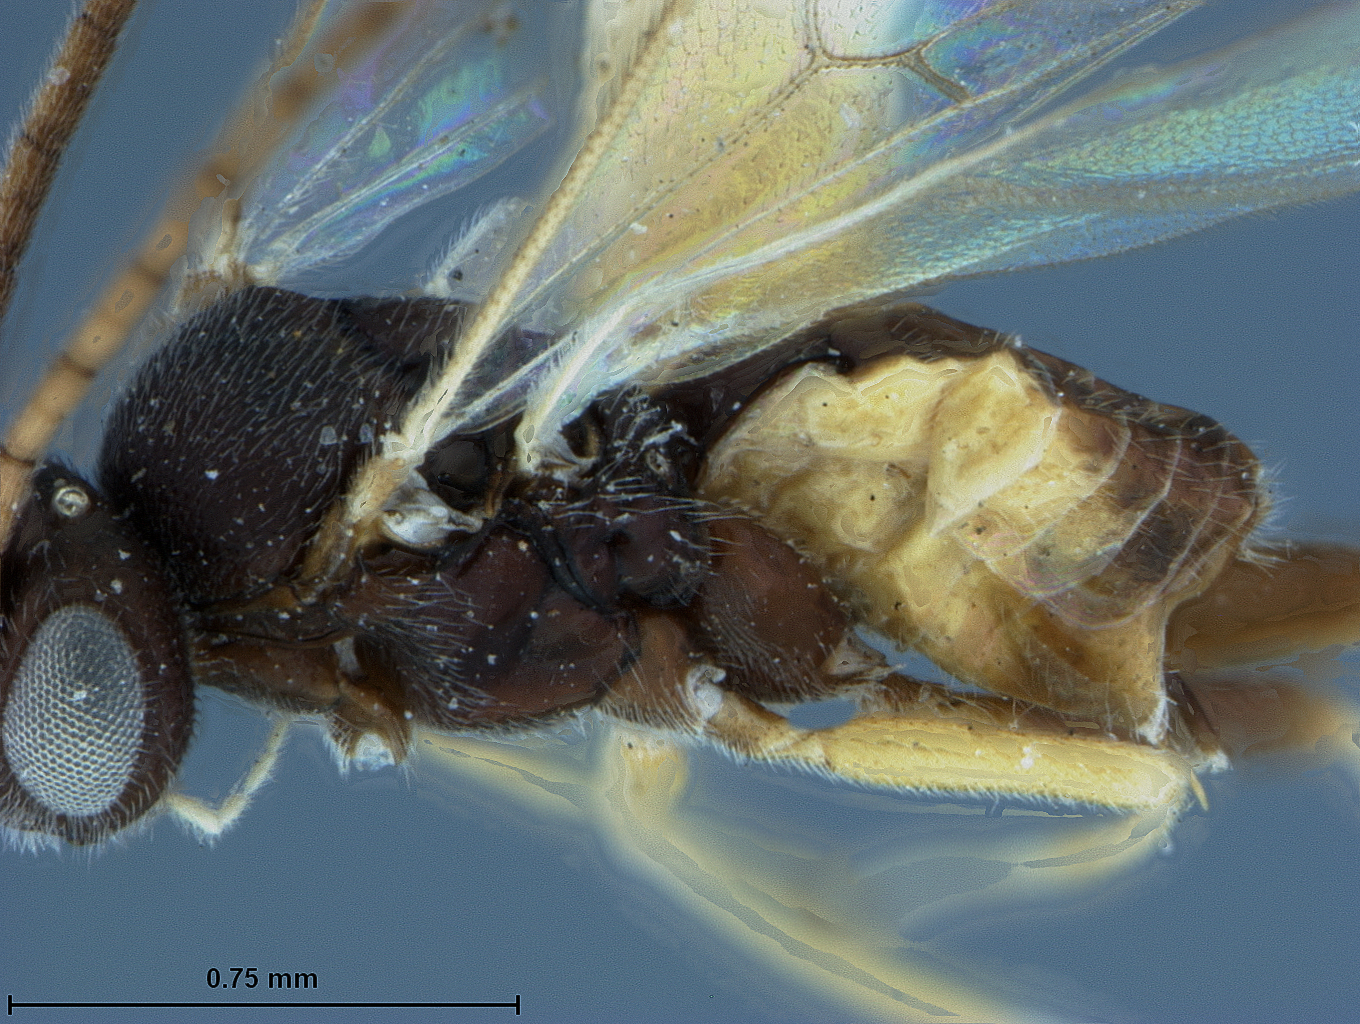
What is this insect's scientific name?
Apanteles philippinensis
